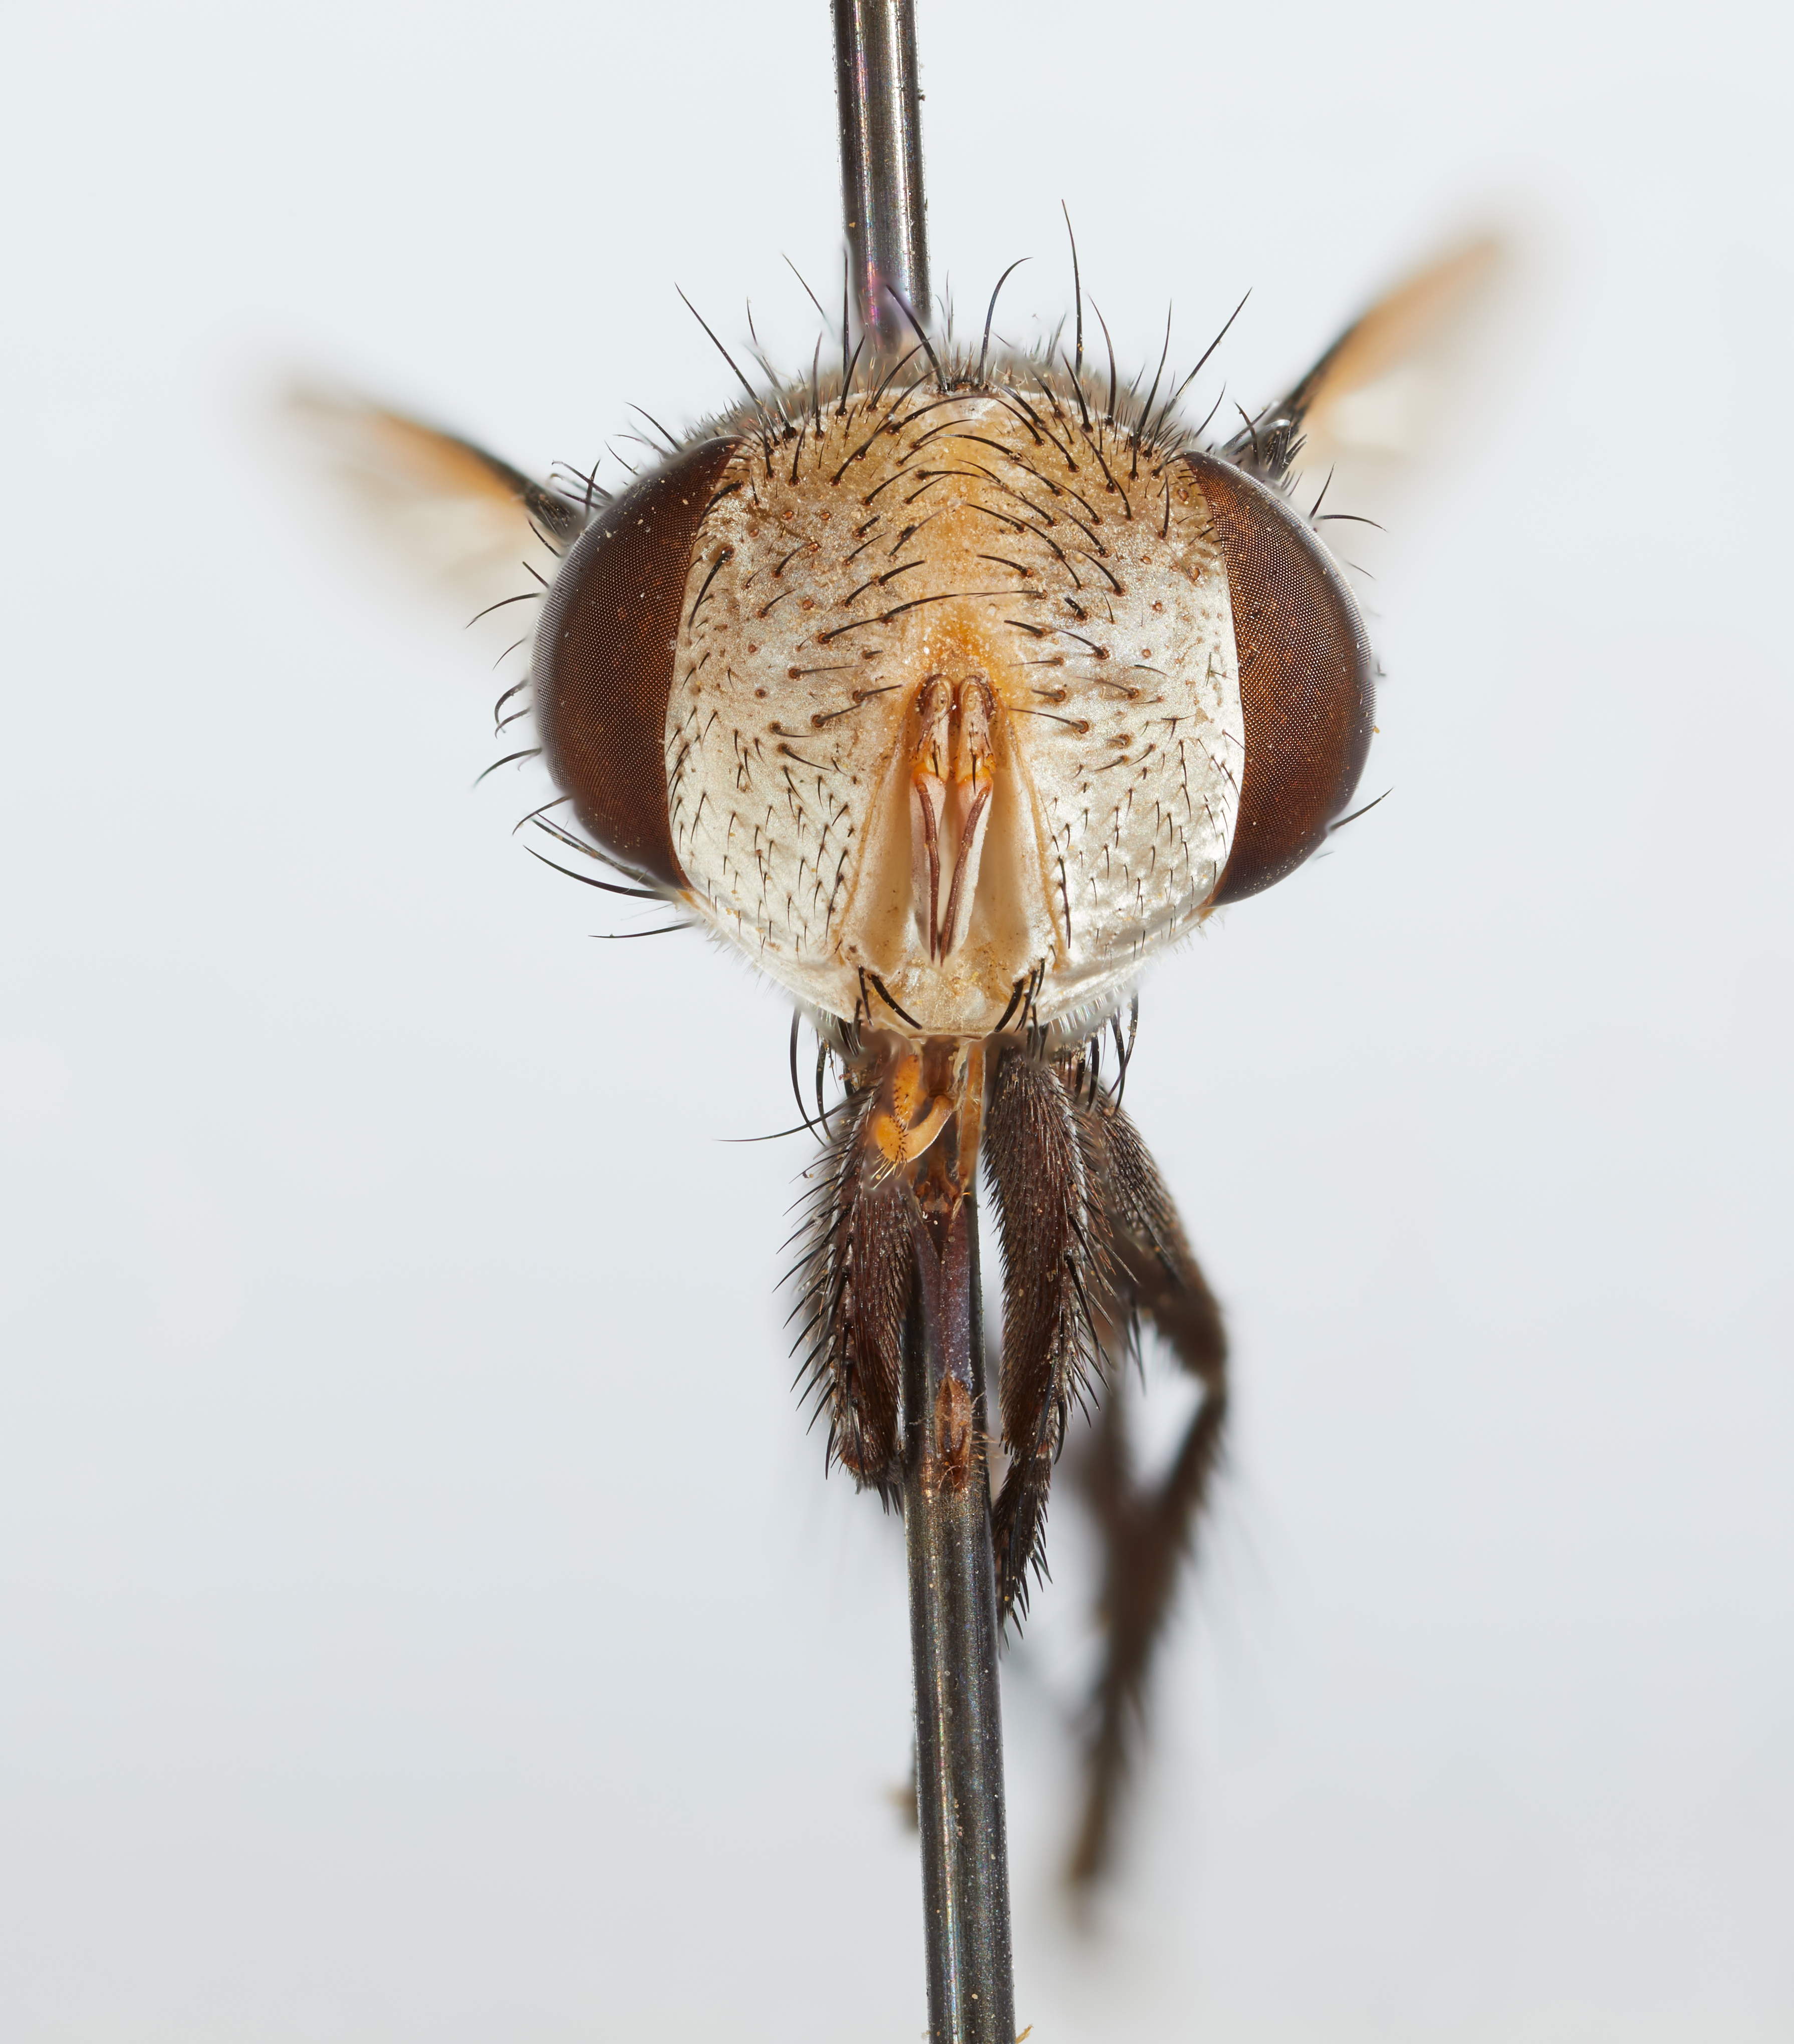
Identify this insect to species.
Salmacia chaetosa
